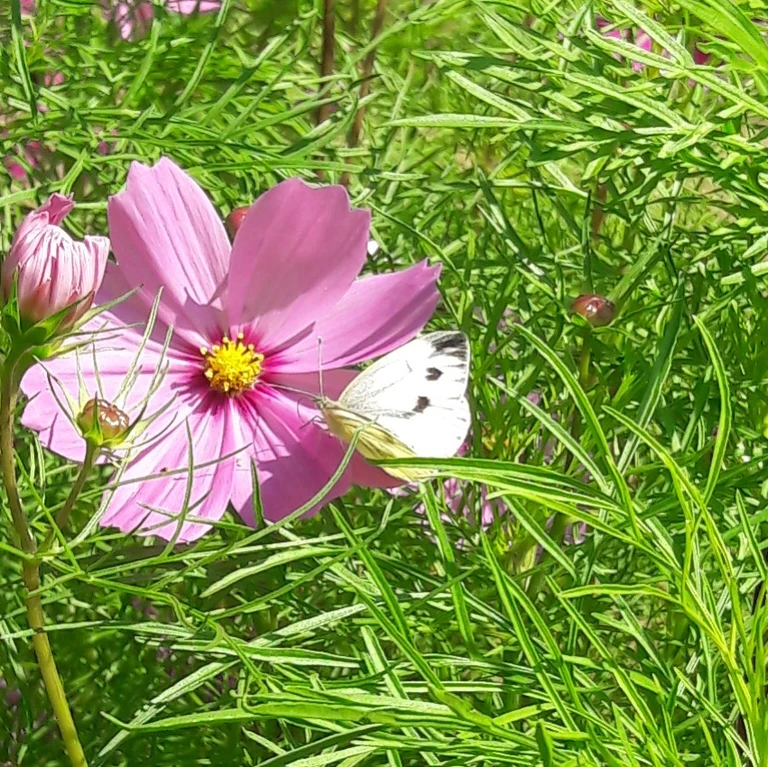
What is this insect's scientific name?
Pieris napi
